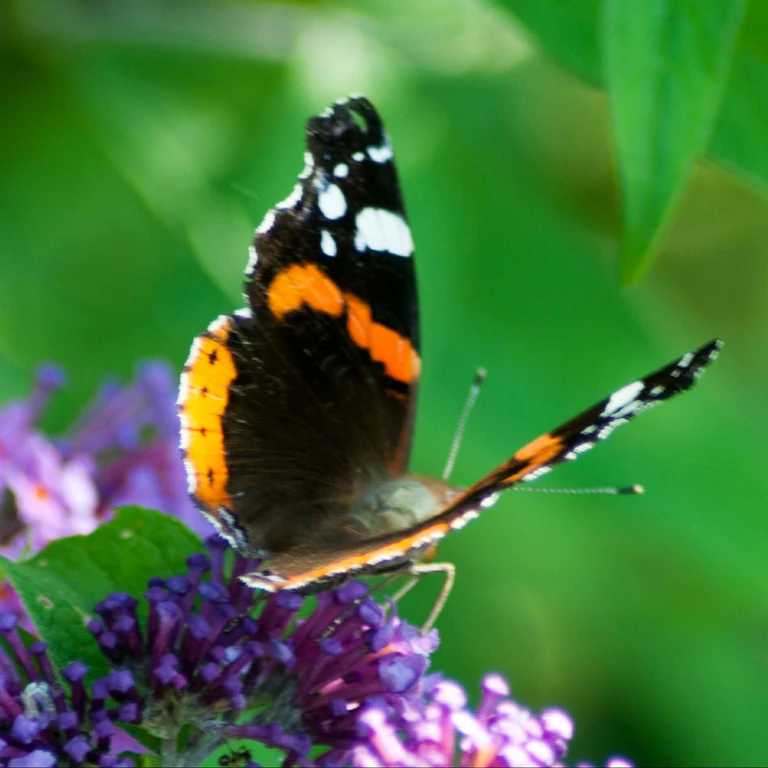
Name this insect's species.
Vanessa atalanta
